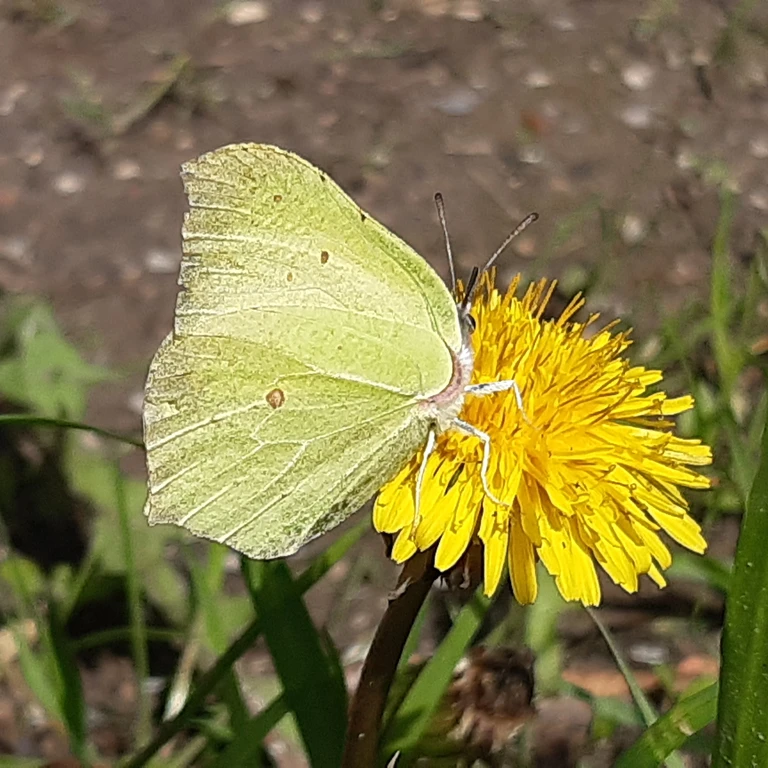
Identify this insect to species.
Gonepteryx rhamni
